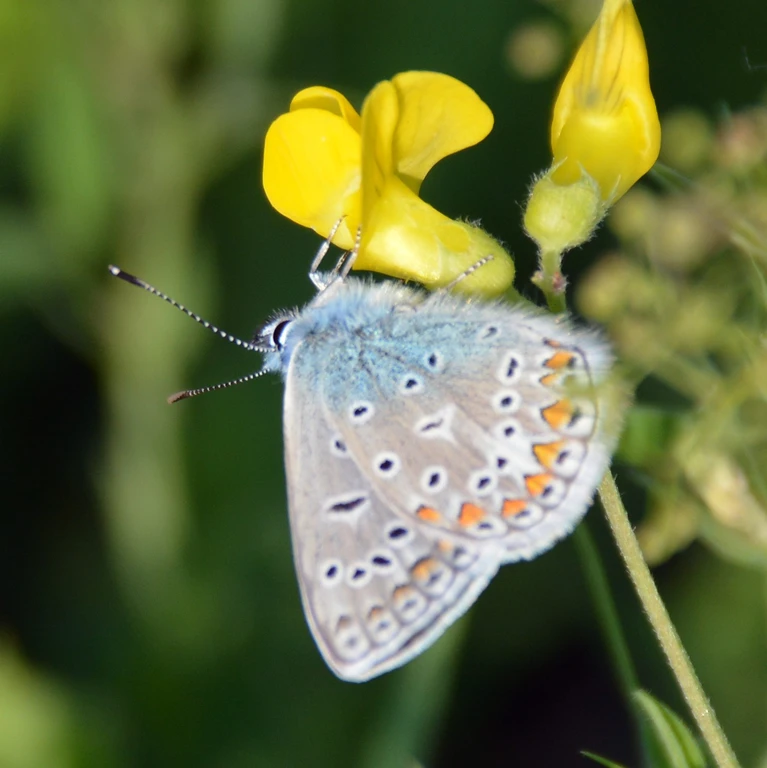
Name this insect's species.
Polyommatus icarus
